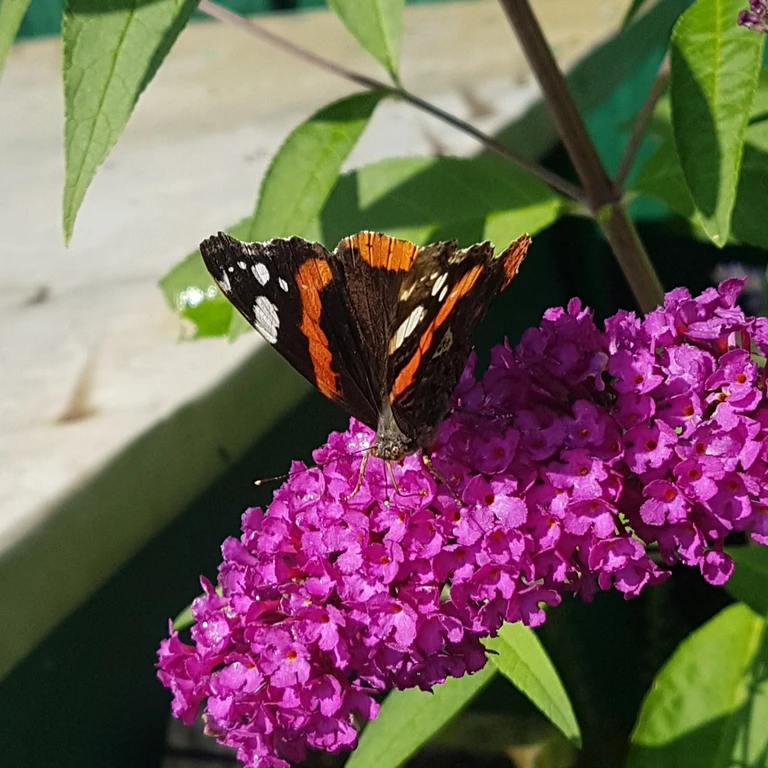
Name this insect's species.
Vanessa atalanta
